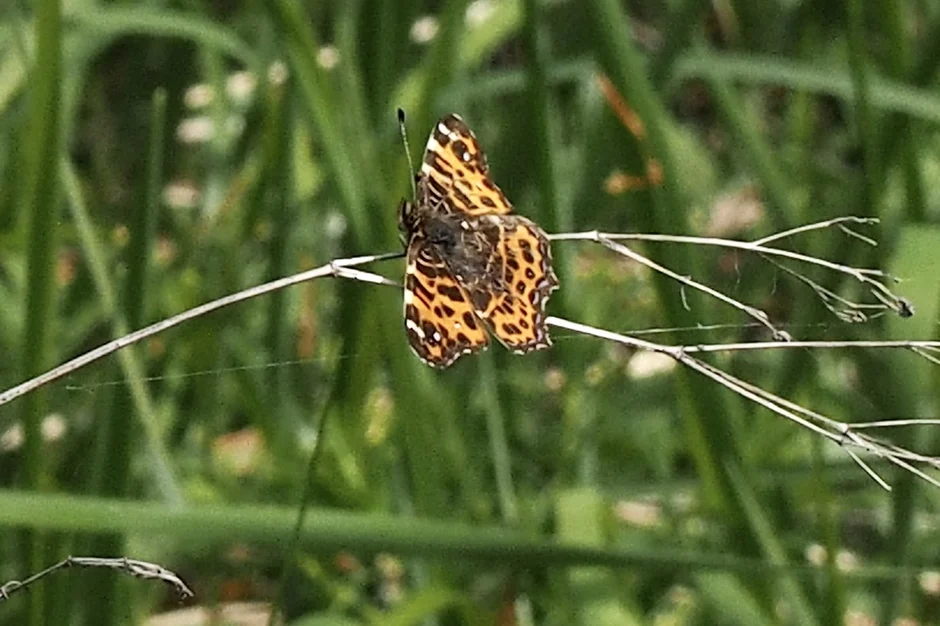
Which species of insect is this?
Araschnia levana
